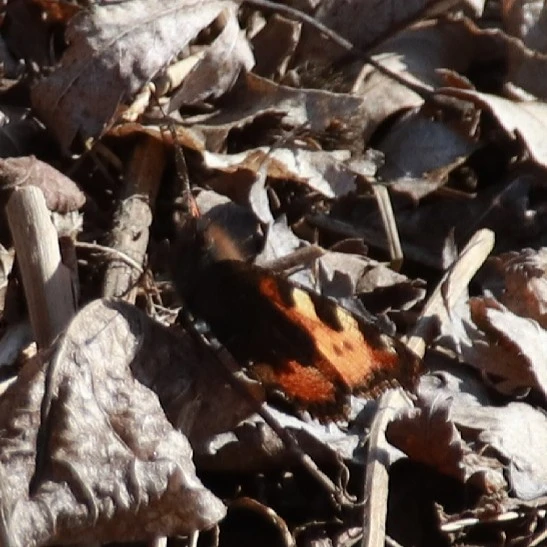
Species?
Aglais urticae
